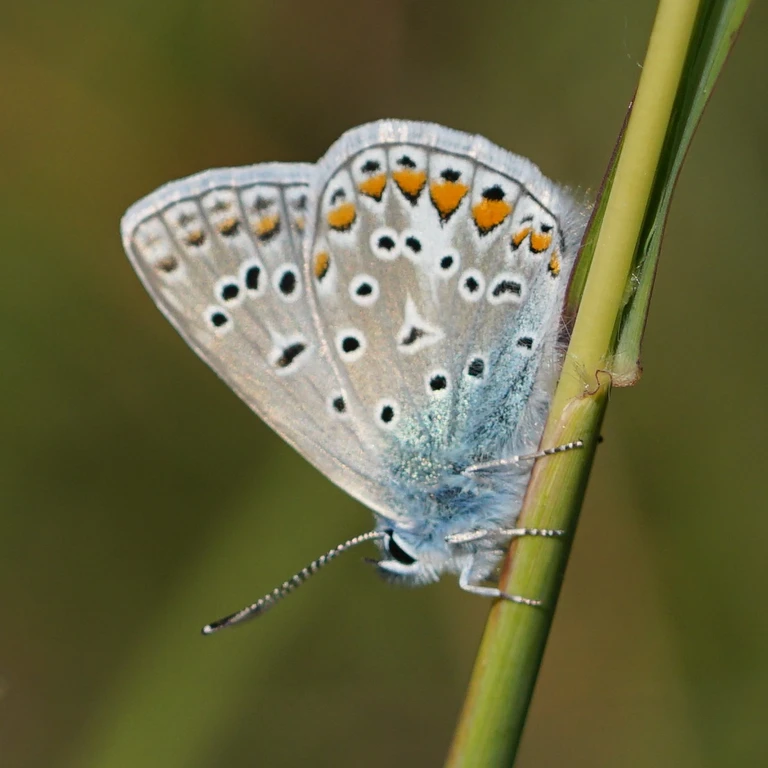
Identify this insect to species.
Polyommatus icarus
